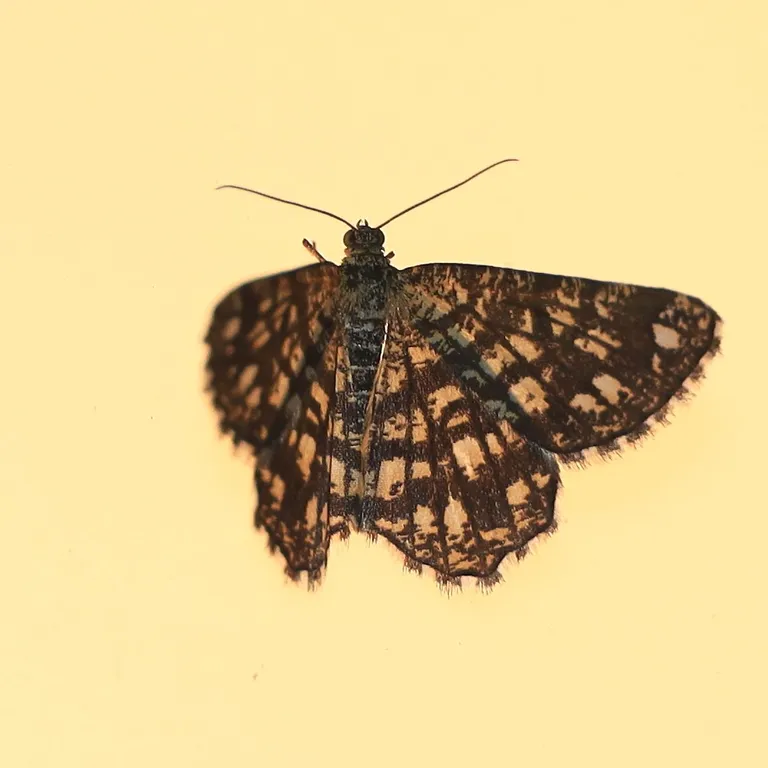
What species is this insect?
Chiasmia clathrata
